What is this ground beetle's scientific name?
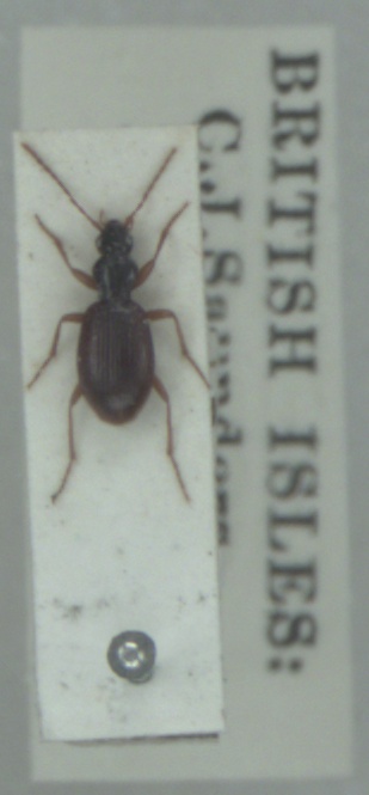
Oxypselaphus obscurus
